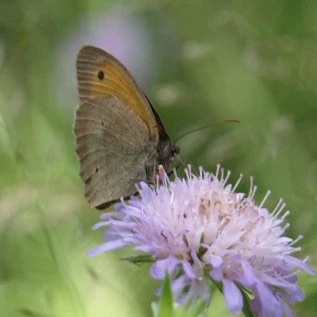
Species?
Maniola jurtina
